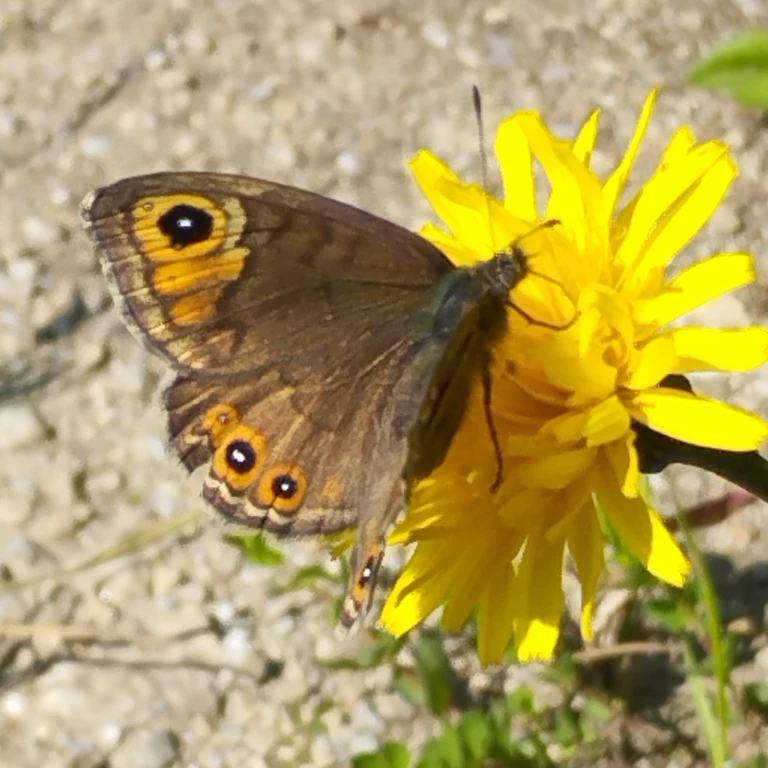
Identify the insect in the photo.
Lasiommata petropolitana (also Pararge petropolitana)
